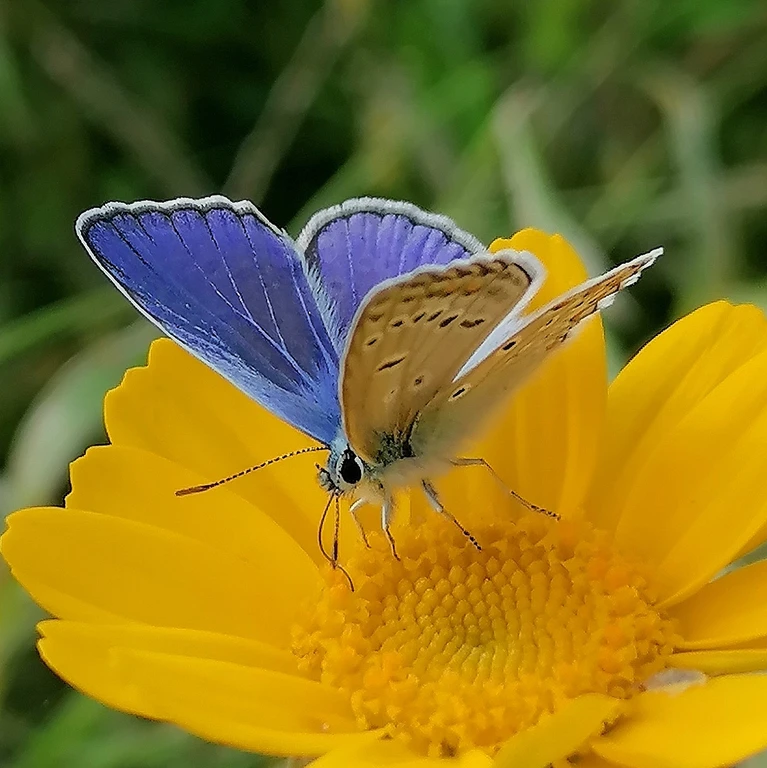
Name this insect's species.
Polyommatus icarus
